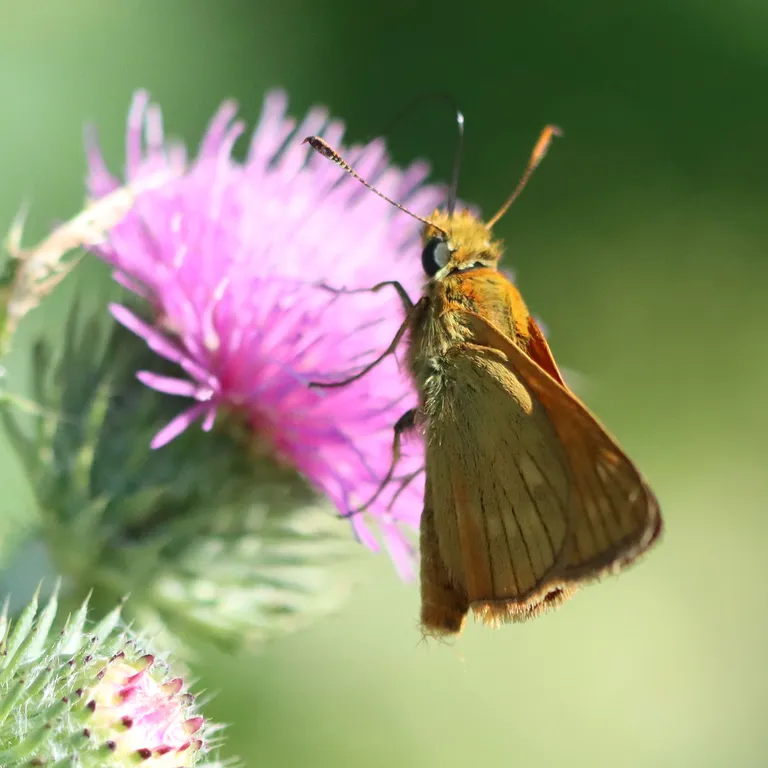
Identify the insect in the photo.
Ochlodes sylvanus (also Ochlodes venata)
